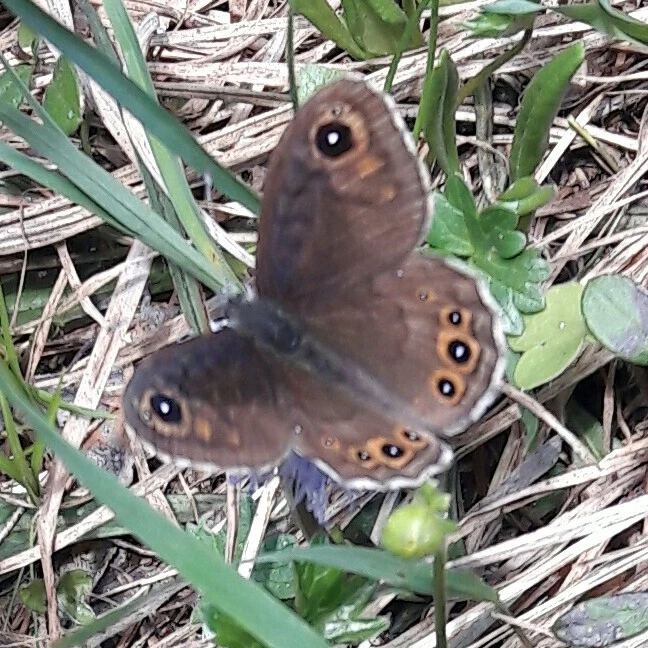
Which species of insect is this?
Lasiommata petropolitana (also Pararge petropolitana)
